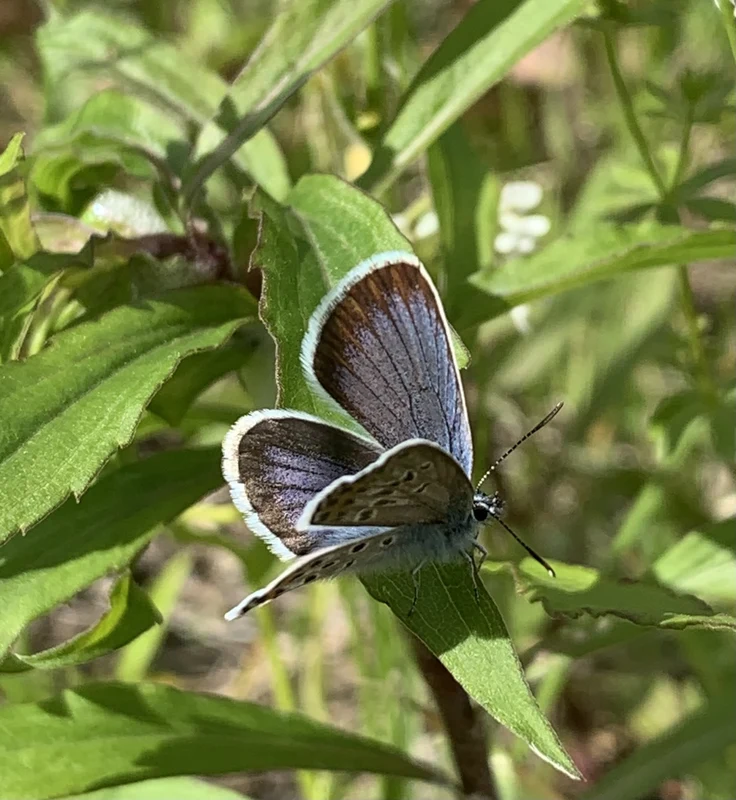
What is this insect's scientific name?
Plebejus argus
